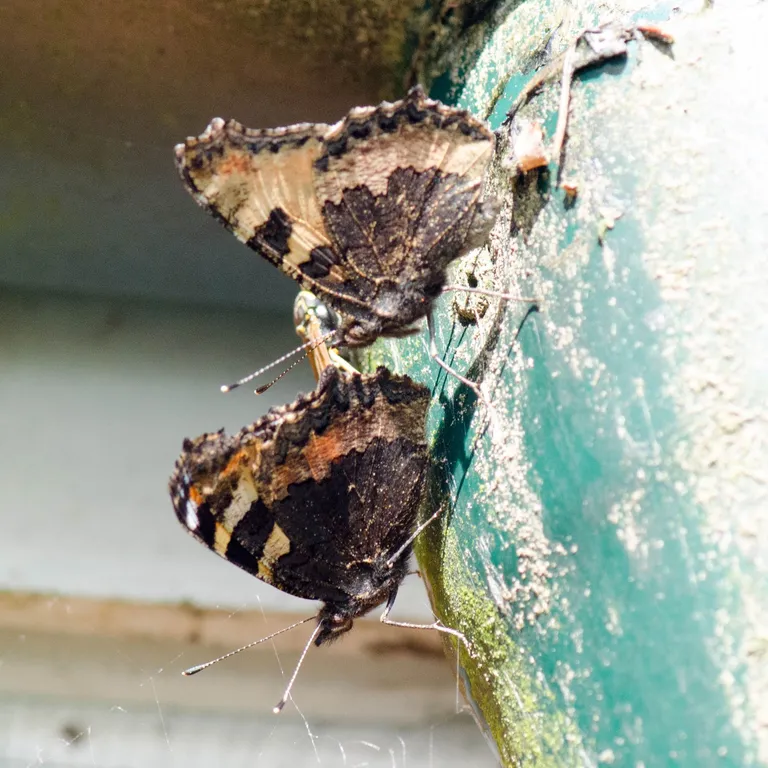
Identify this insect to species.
Aglais urticae
